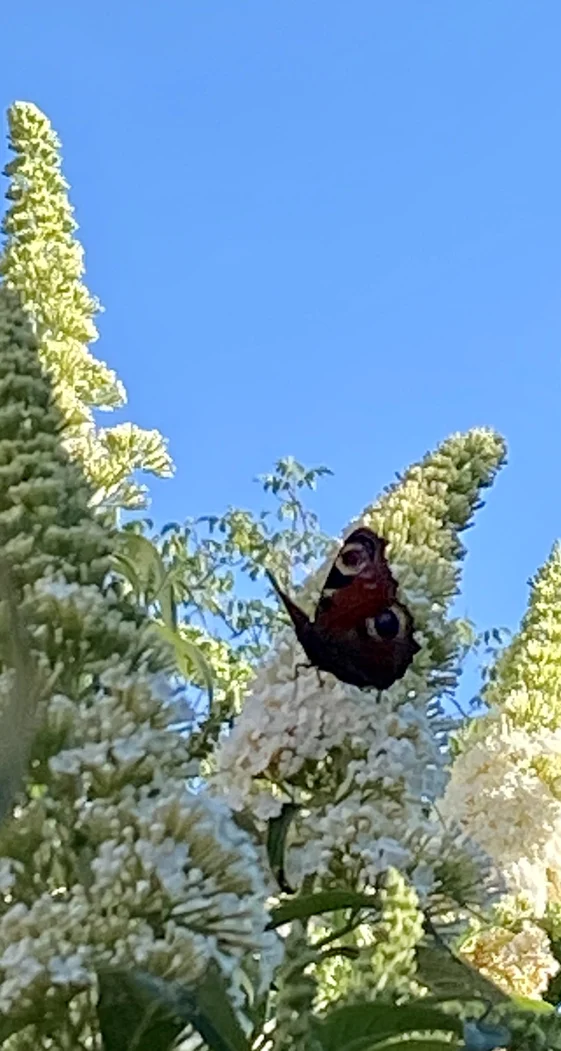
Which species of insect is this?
Aglais io
